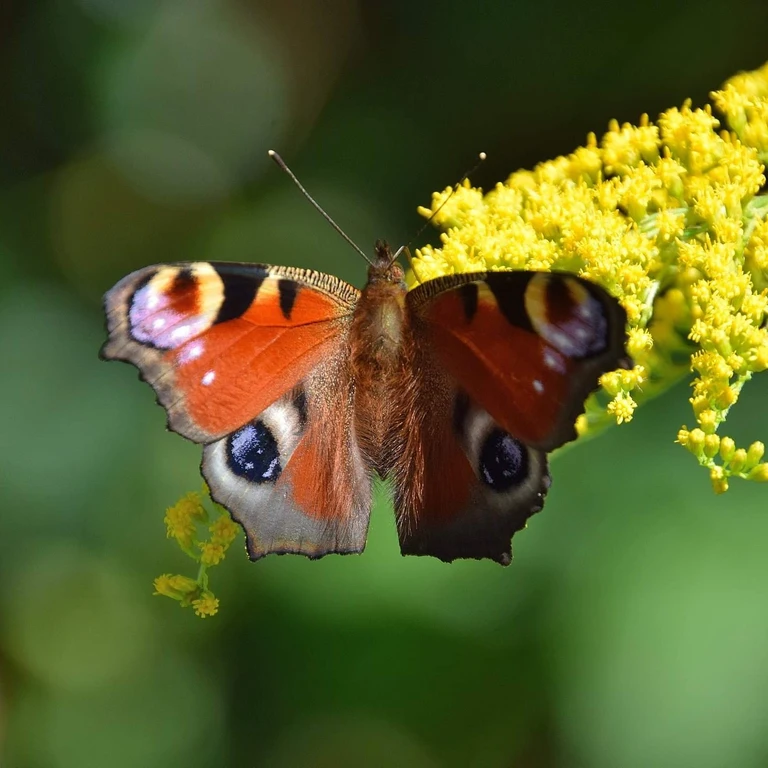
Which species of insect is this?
Aglais io
